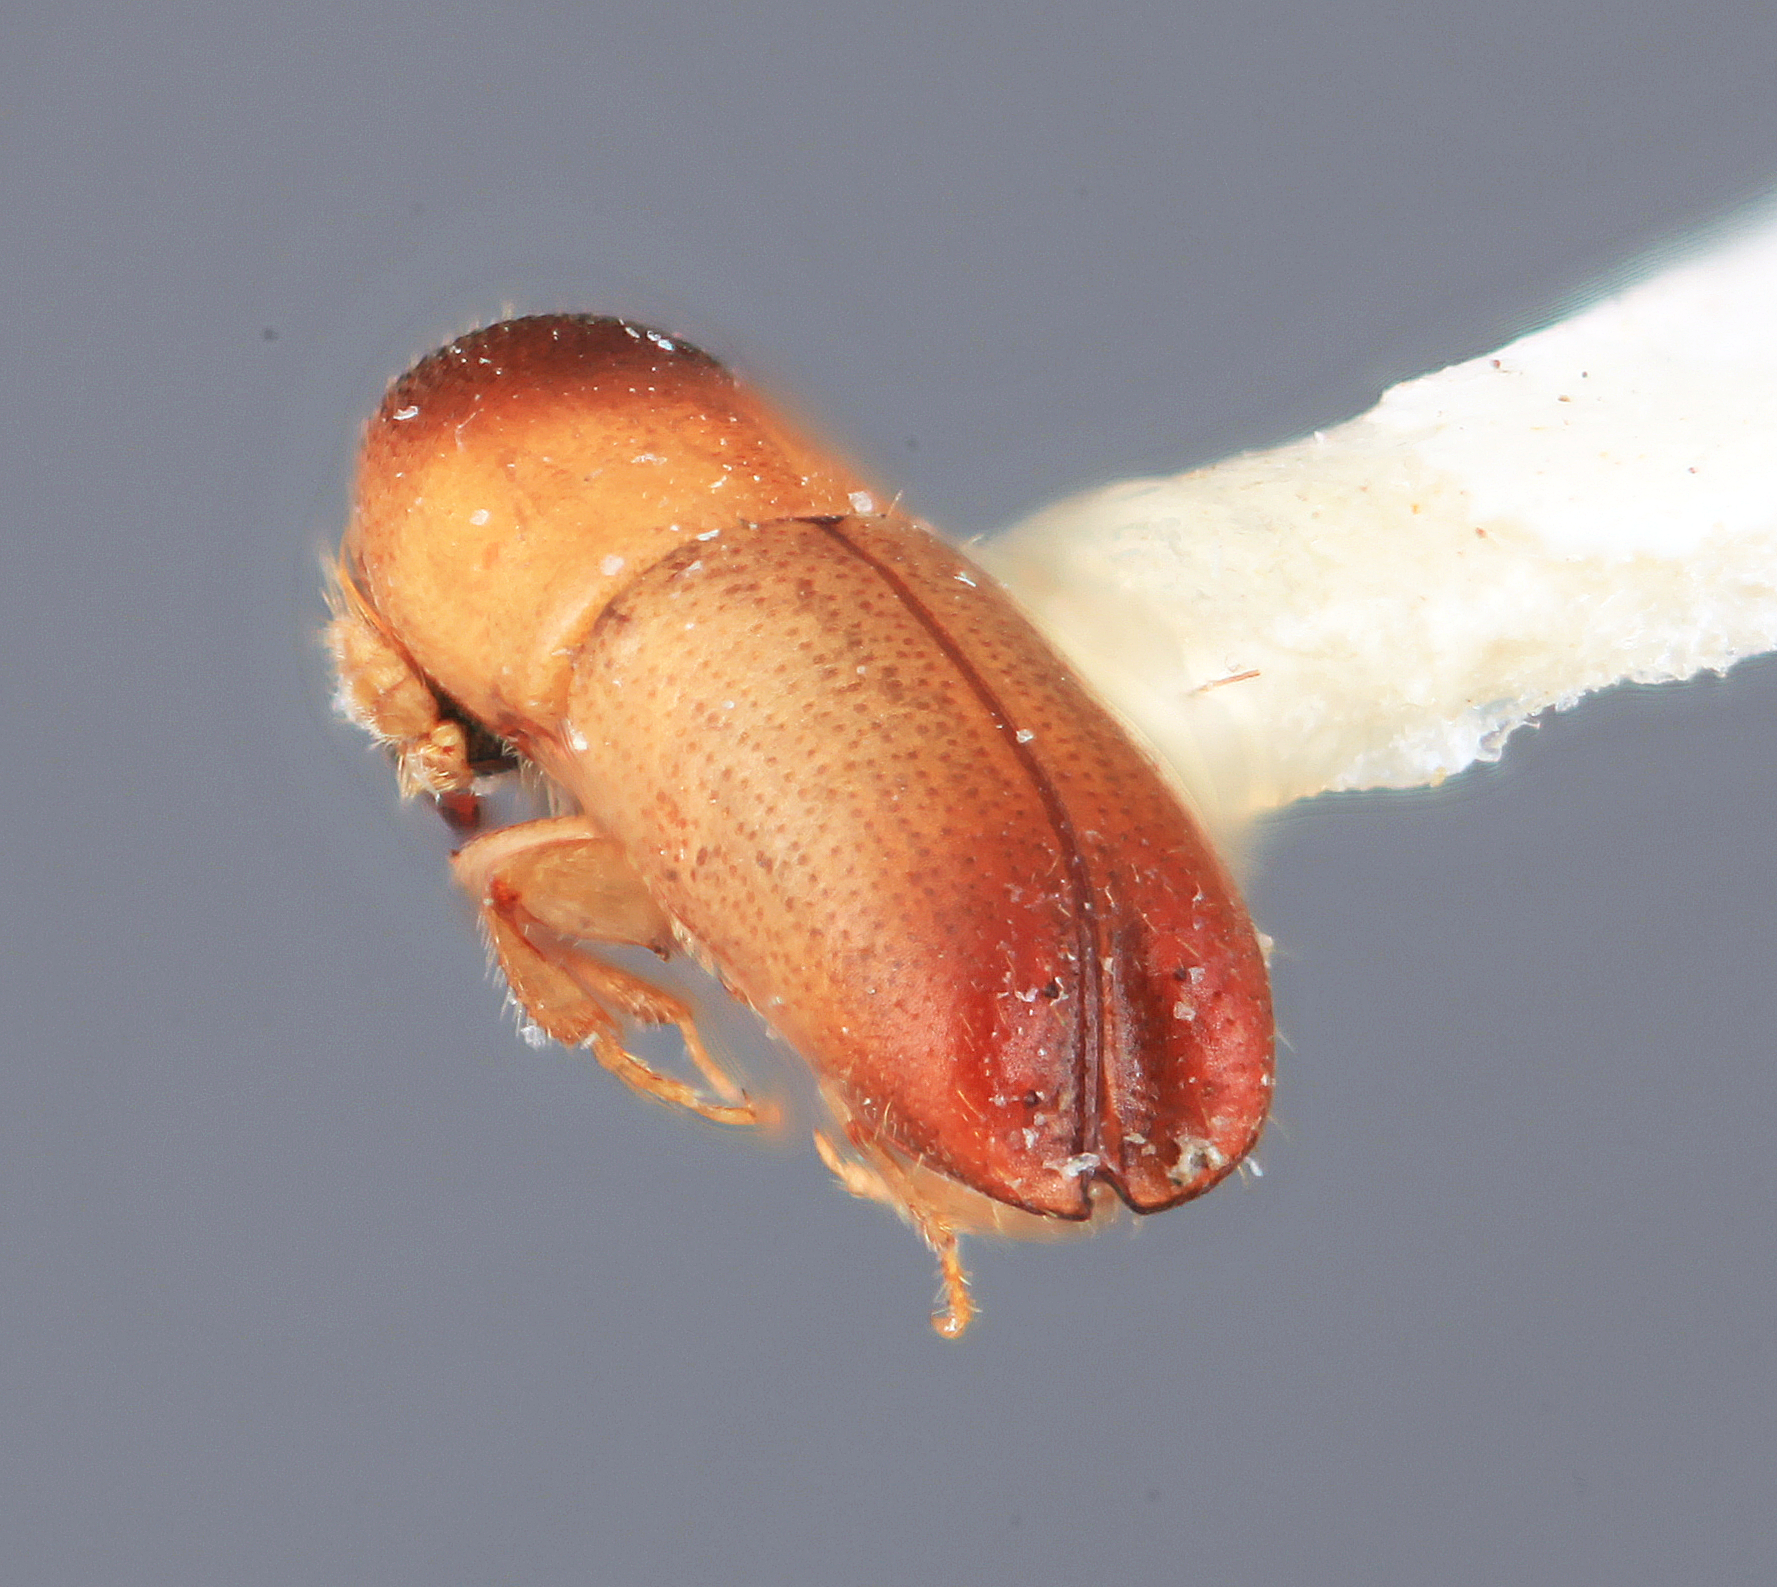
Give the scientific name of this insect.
Monarthrum bifoveatum
